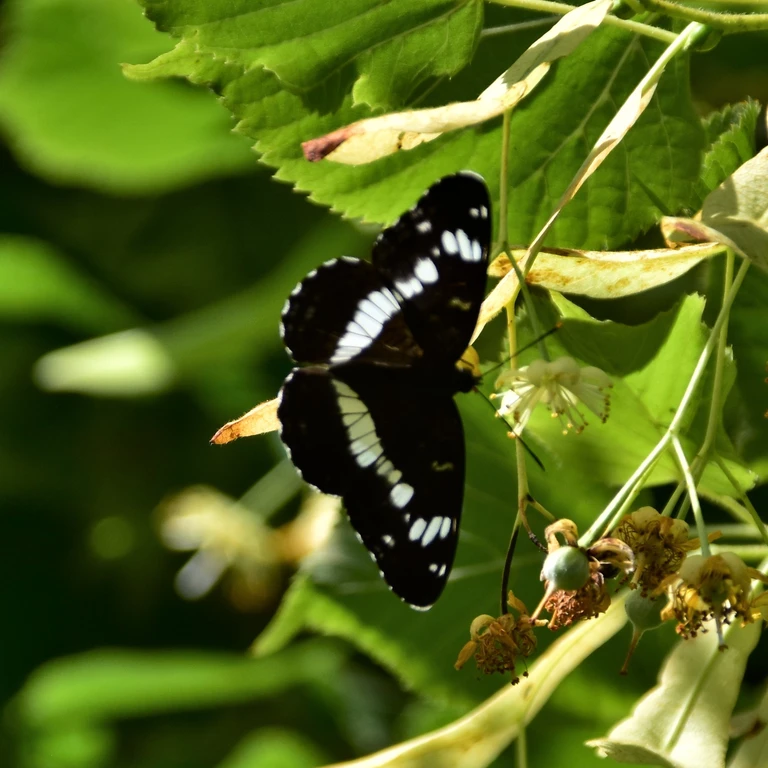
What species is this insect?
Limenitis camilla (also Ladoga camilla)
